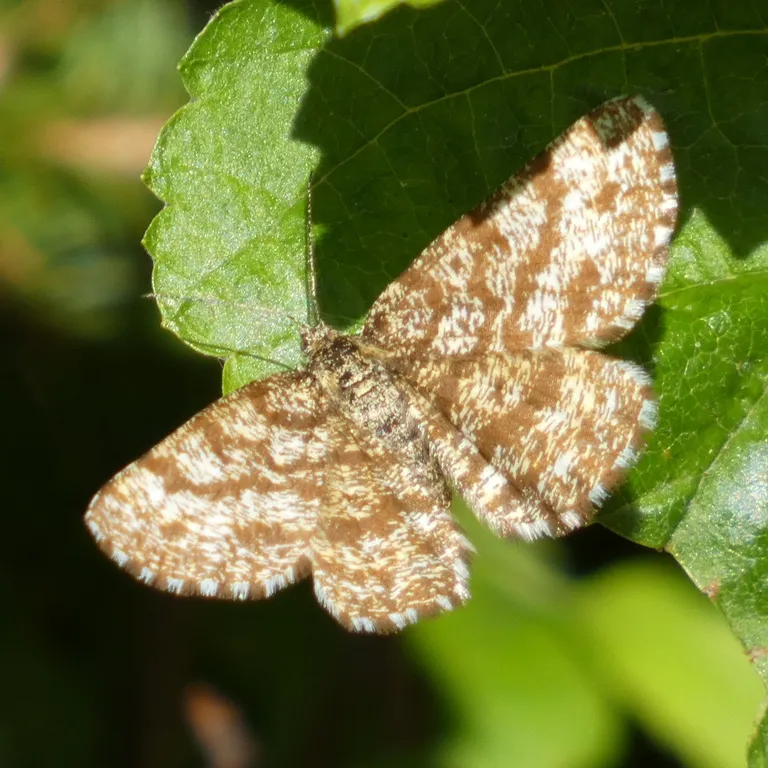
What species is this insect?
Ematurga atomaria
